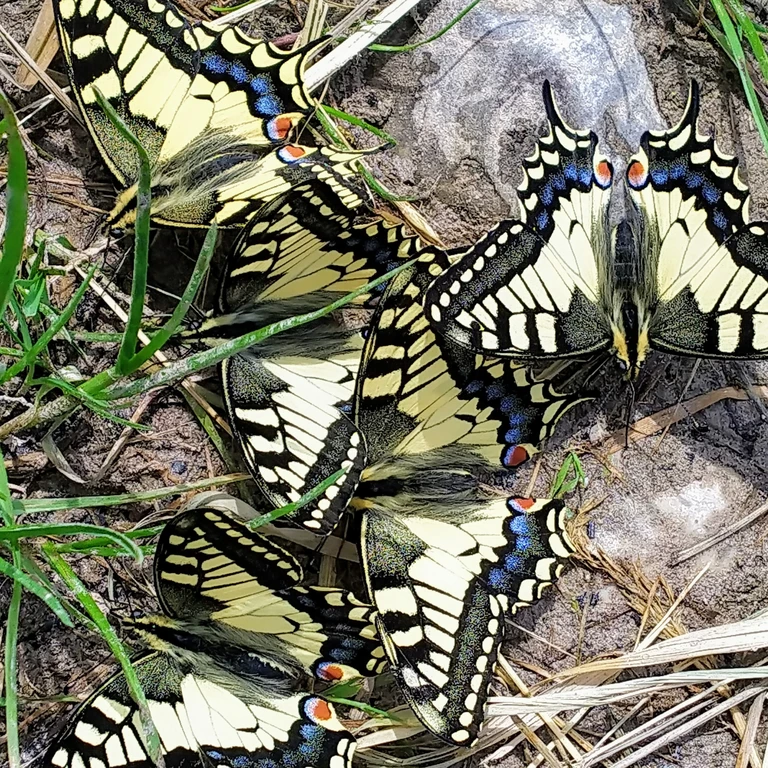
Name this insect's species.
Papilio machaon
